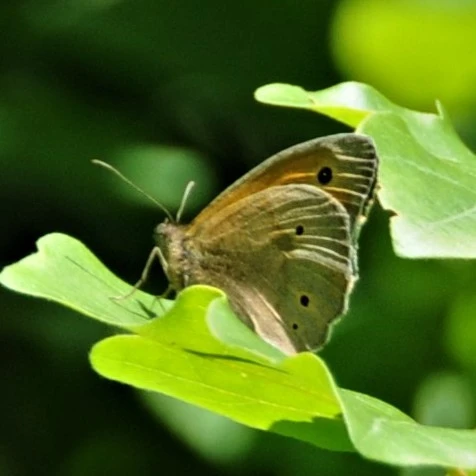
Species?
Maniola jurtina
